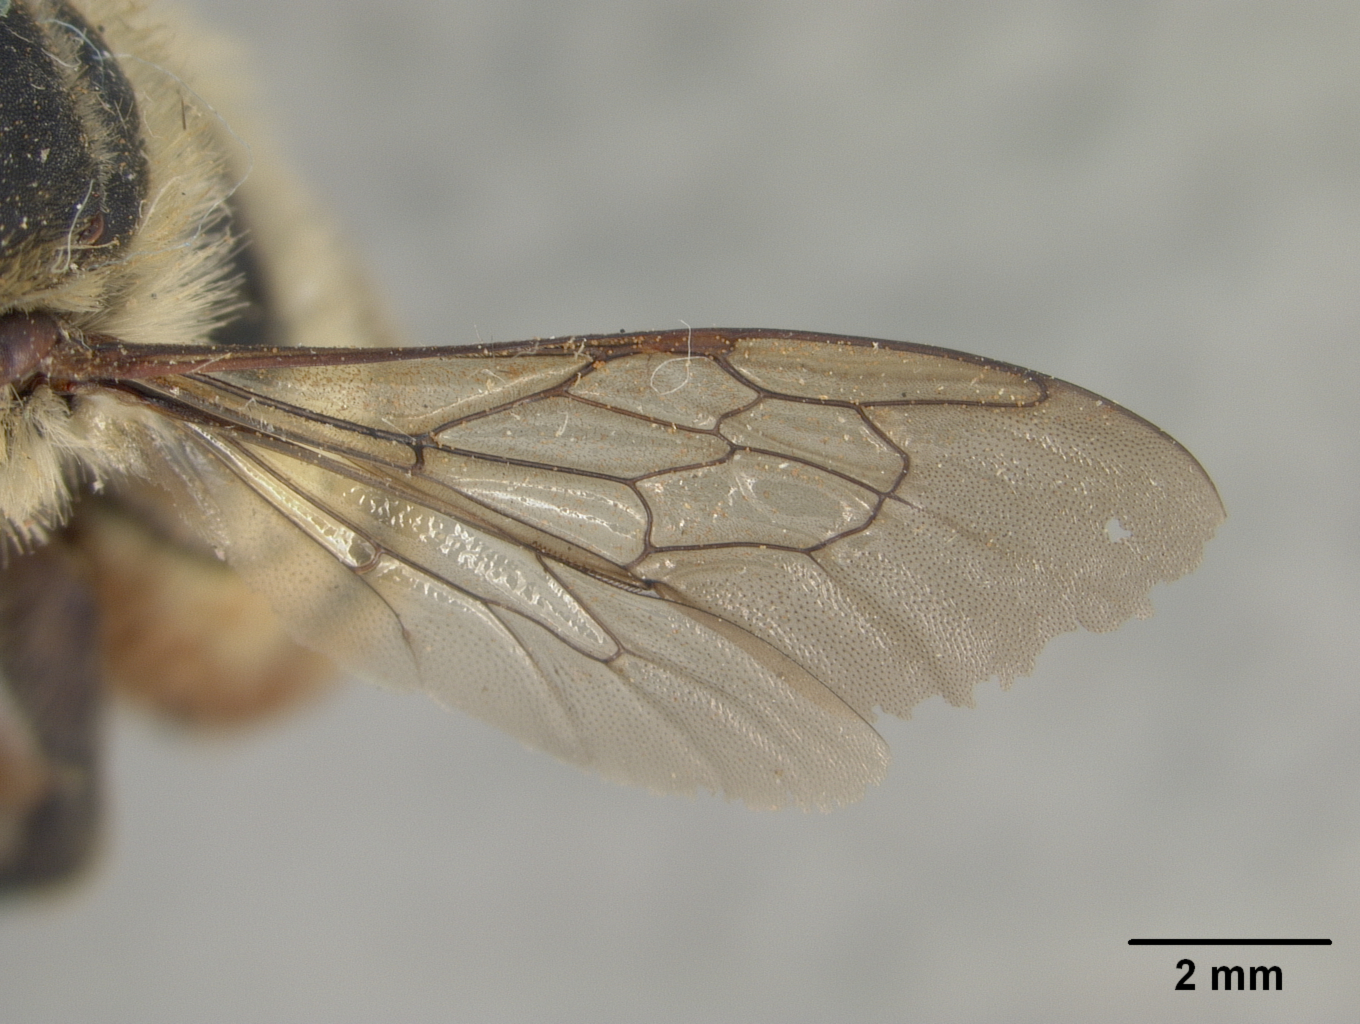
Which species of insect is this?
Megachile emoryi
